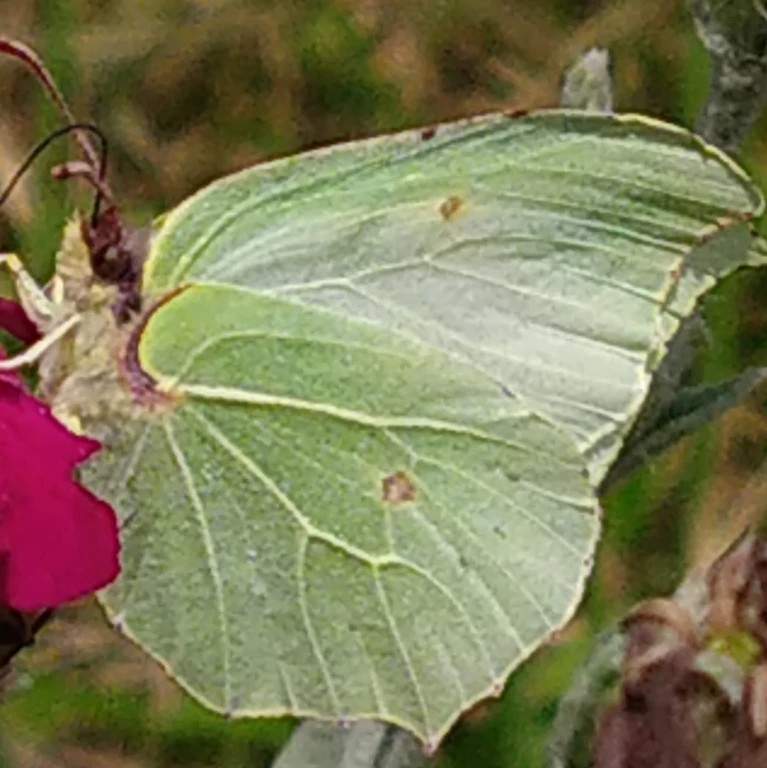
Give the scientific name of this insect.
Gonepteryx rhamni
